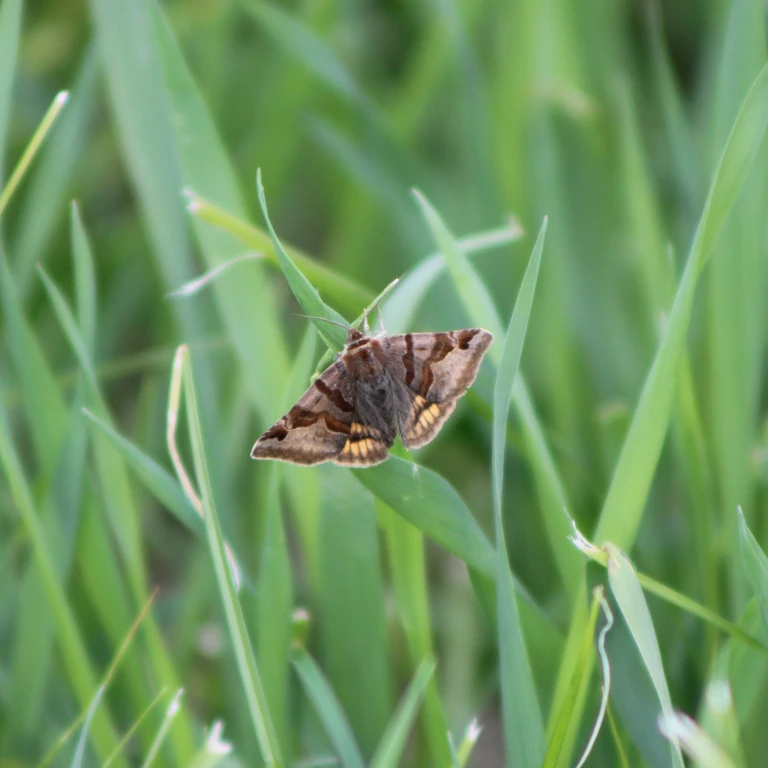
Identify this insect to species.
Euclidia glyphica
